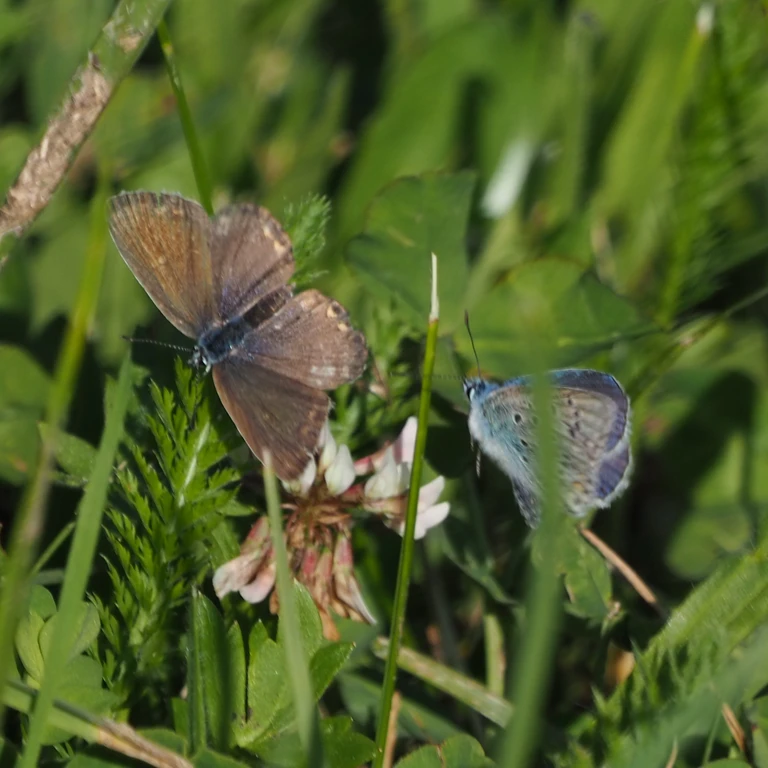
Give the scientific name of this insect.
Polyommatus icarus
